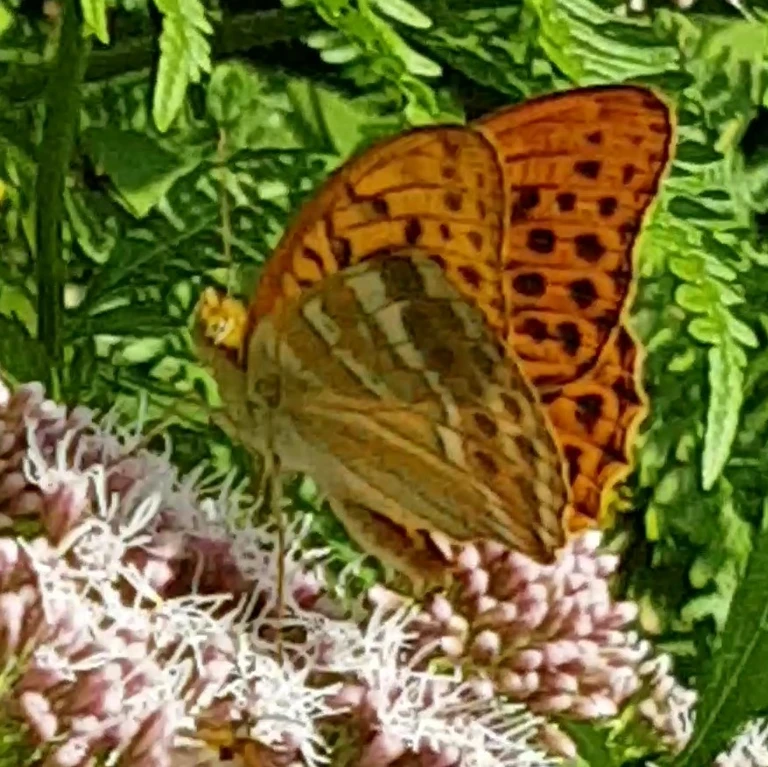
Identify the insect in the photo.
Argynnis paphia
